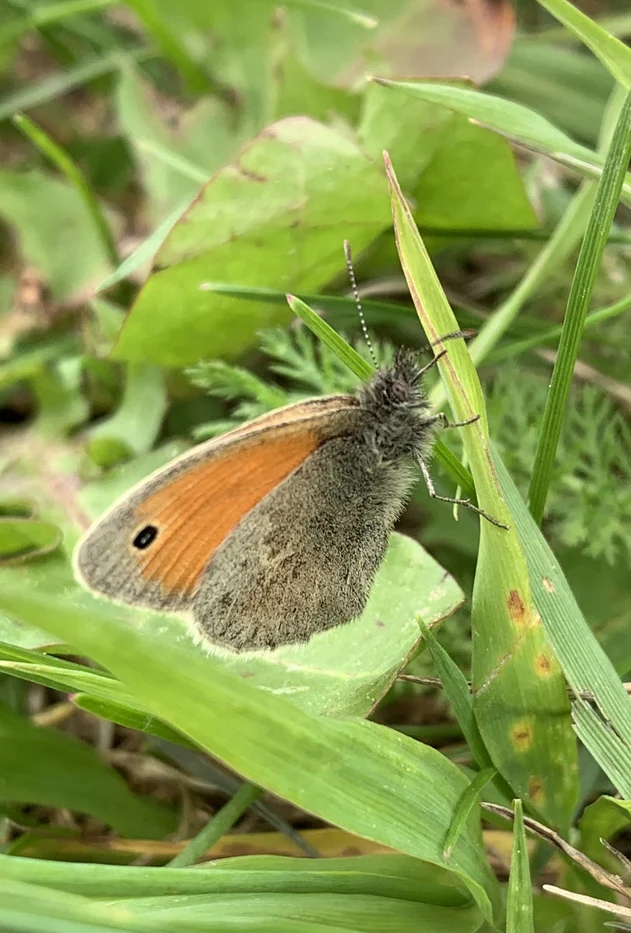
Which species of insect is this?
Coenonympha pamphilus
